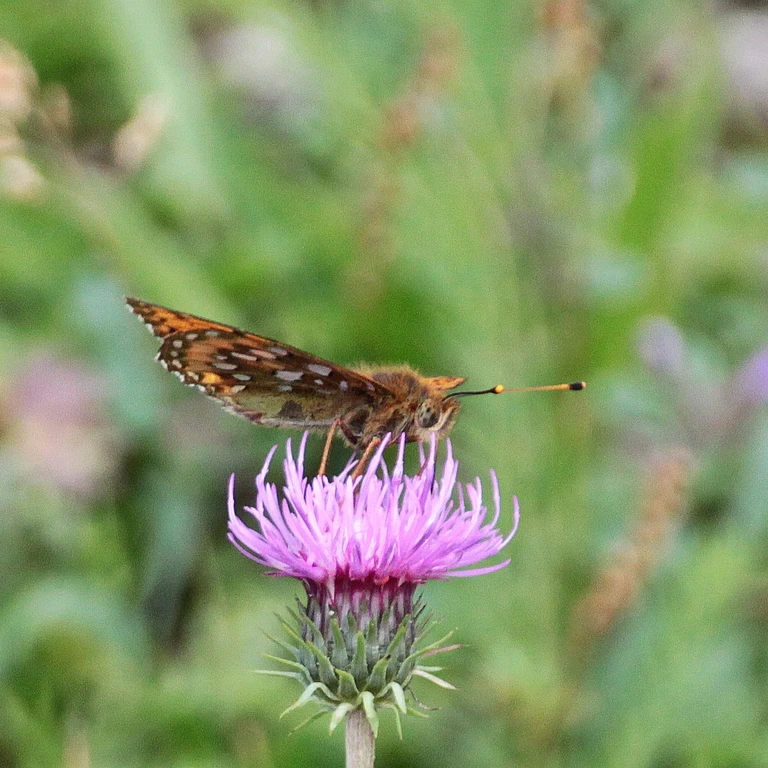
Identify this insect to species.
Speyeria aglaja
